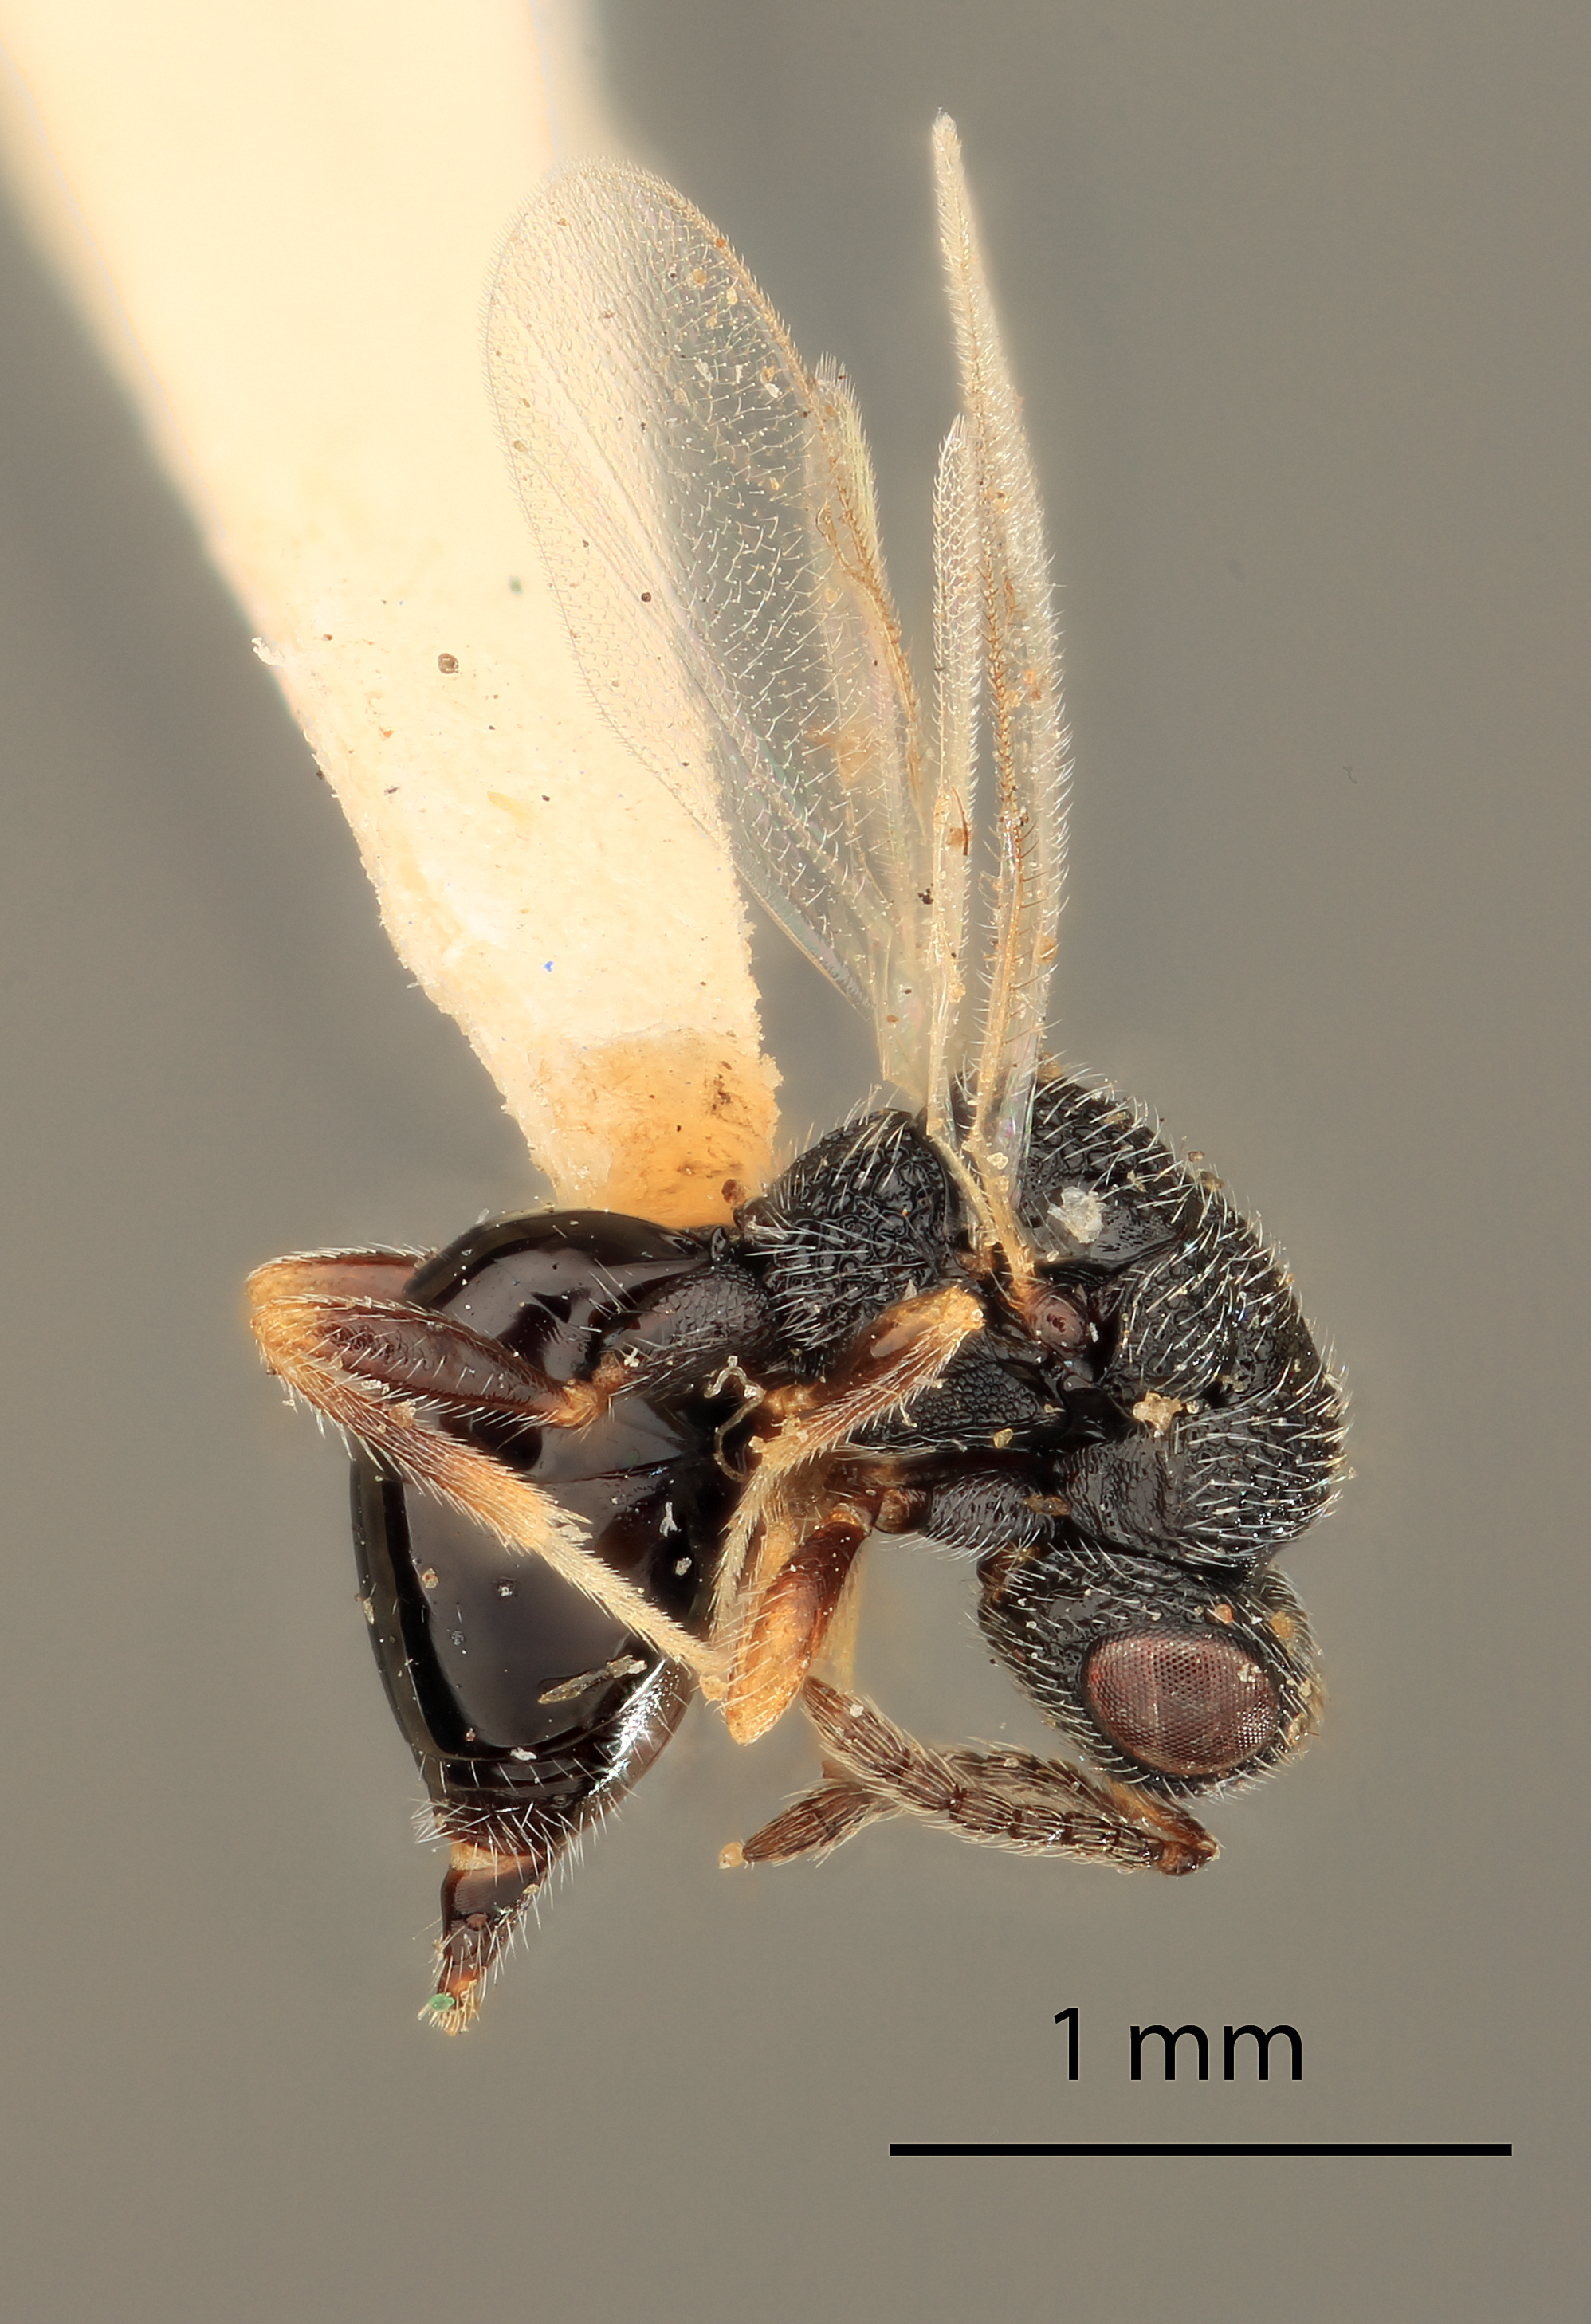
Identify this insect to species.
Eurytoma fusca
